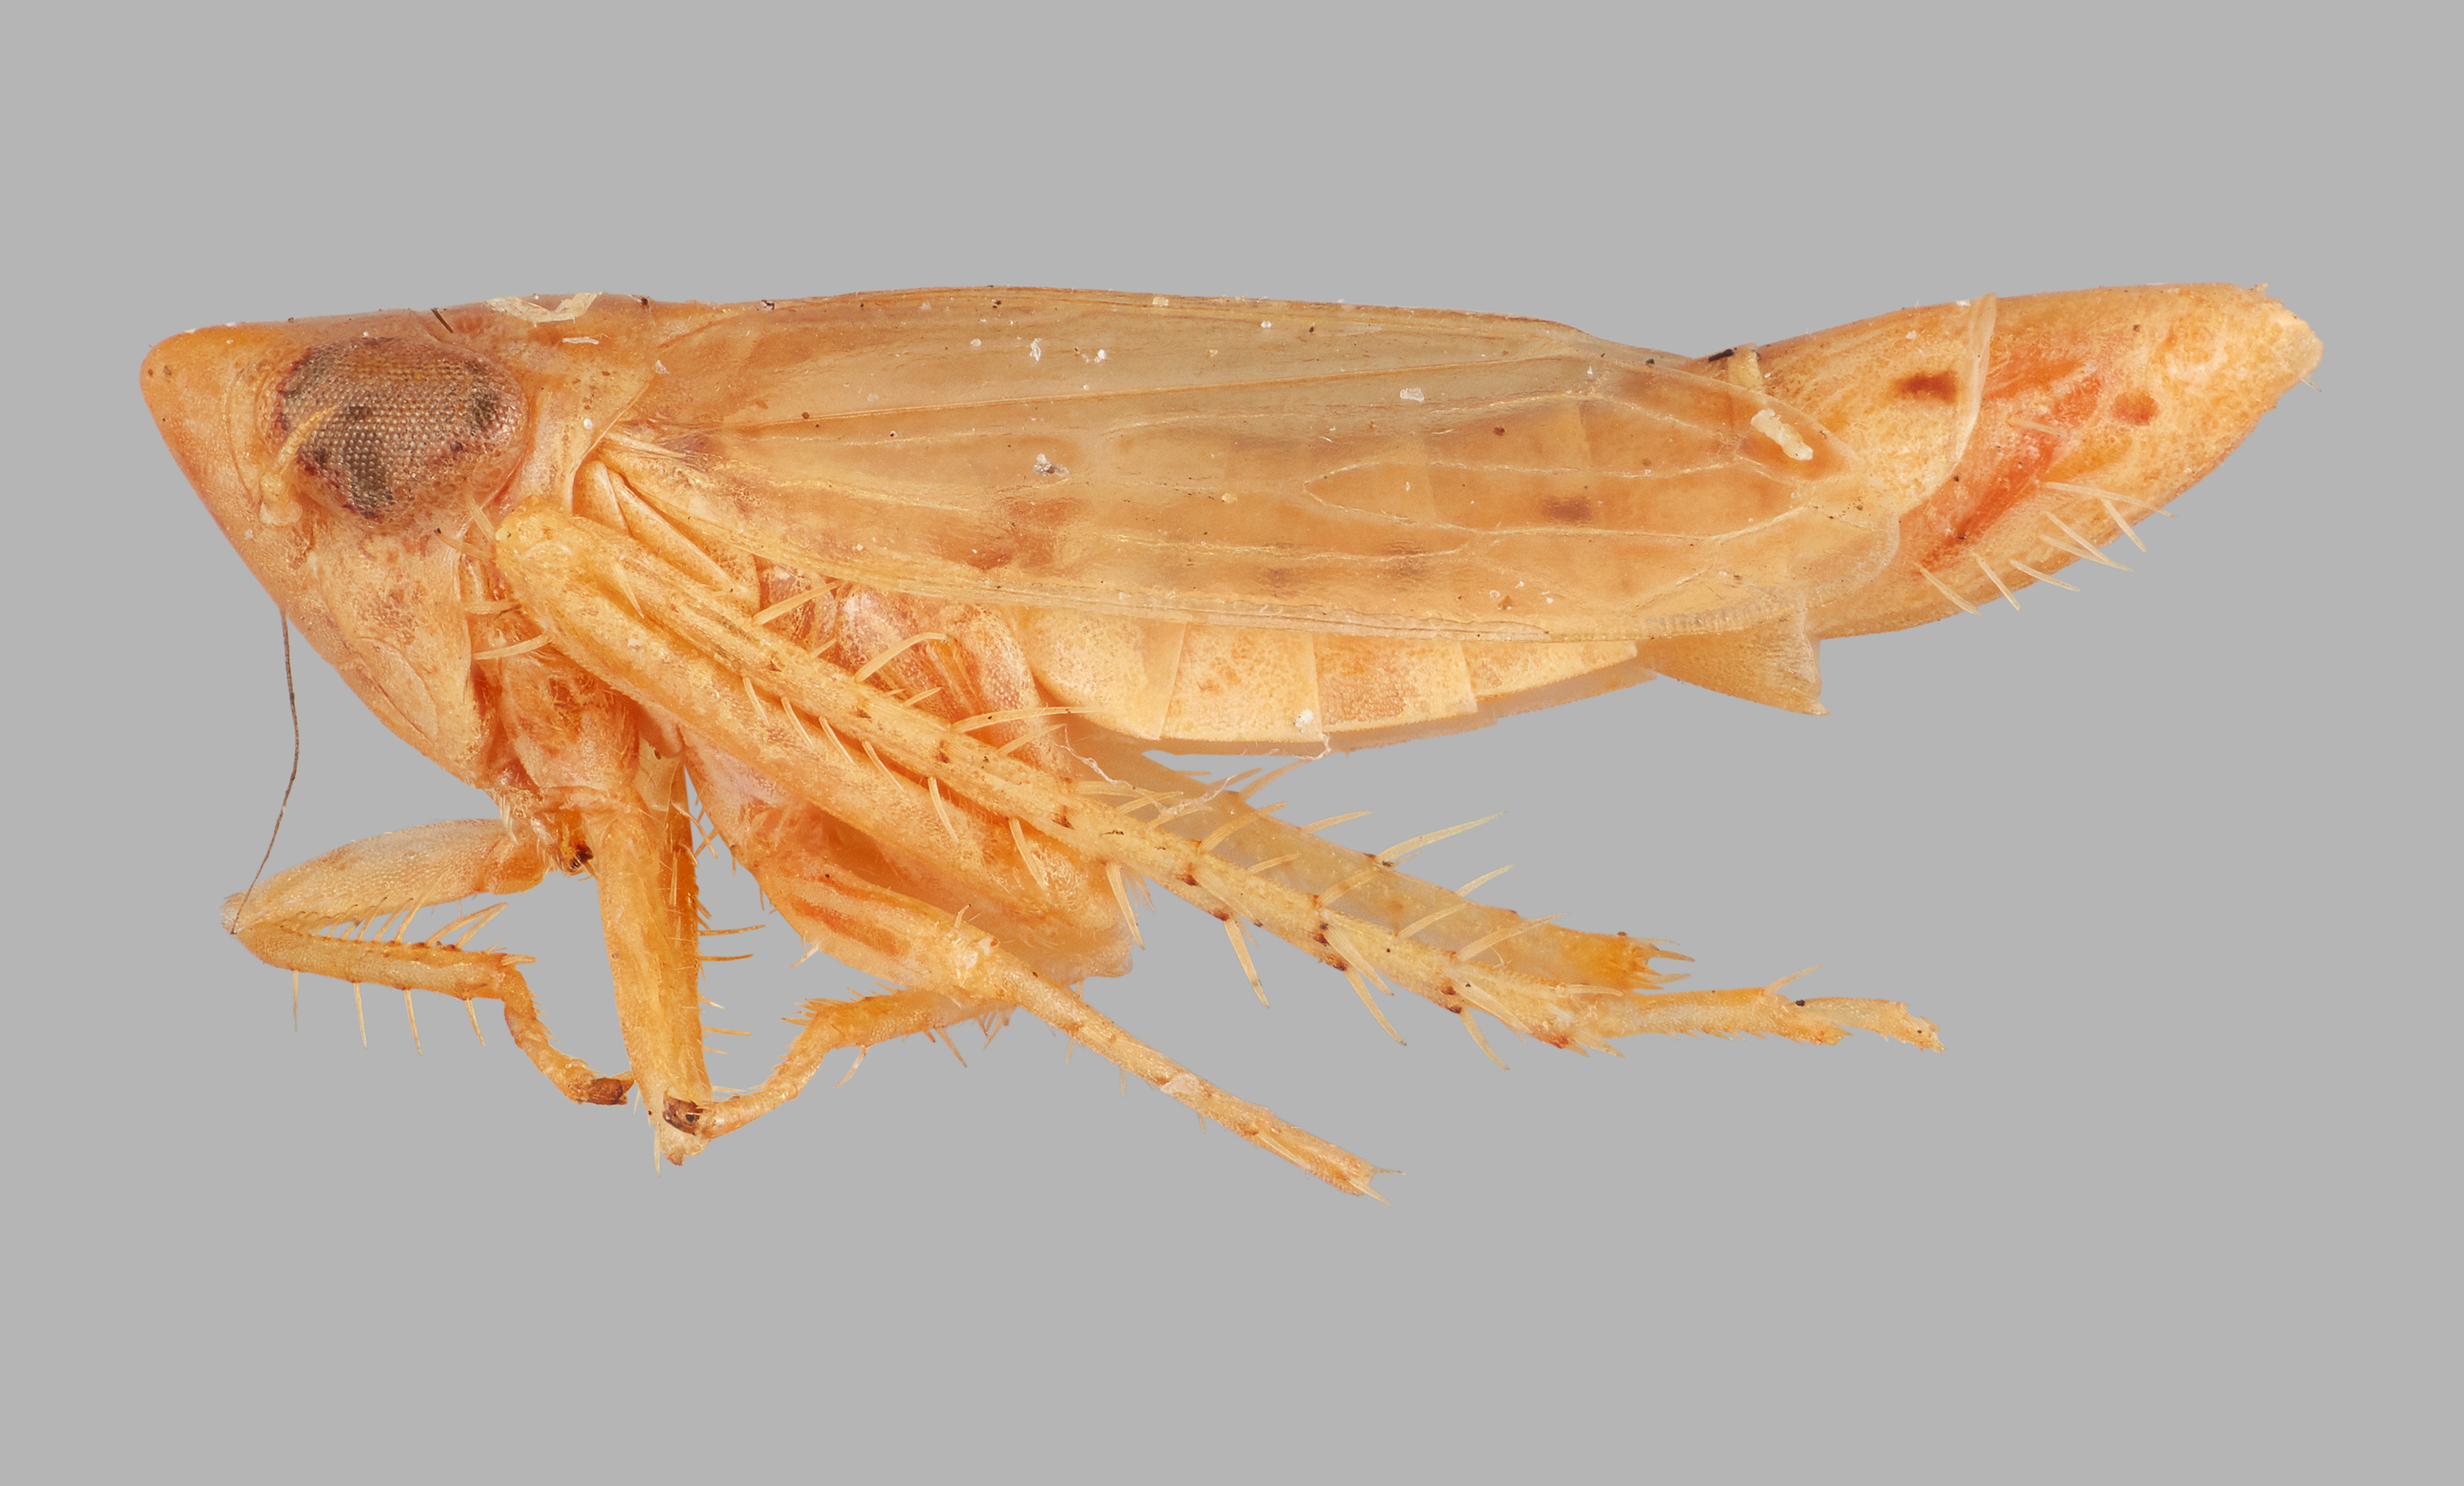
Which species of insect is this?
Cribrus plagus (also Laevicephalus shingwauki)
